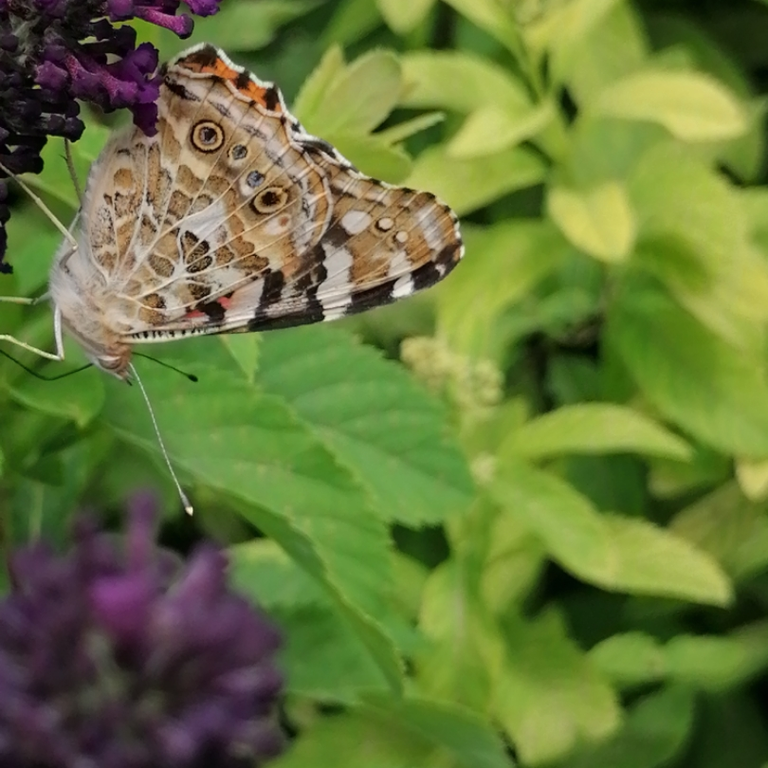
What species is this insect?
Vanessa cardui
